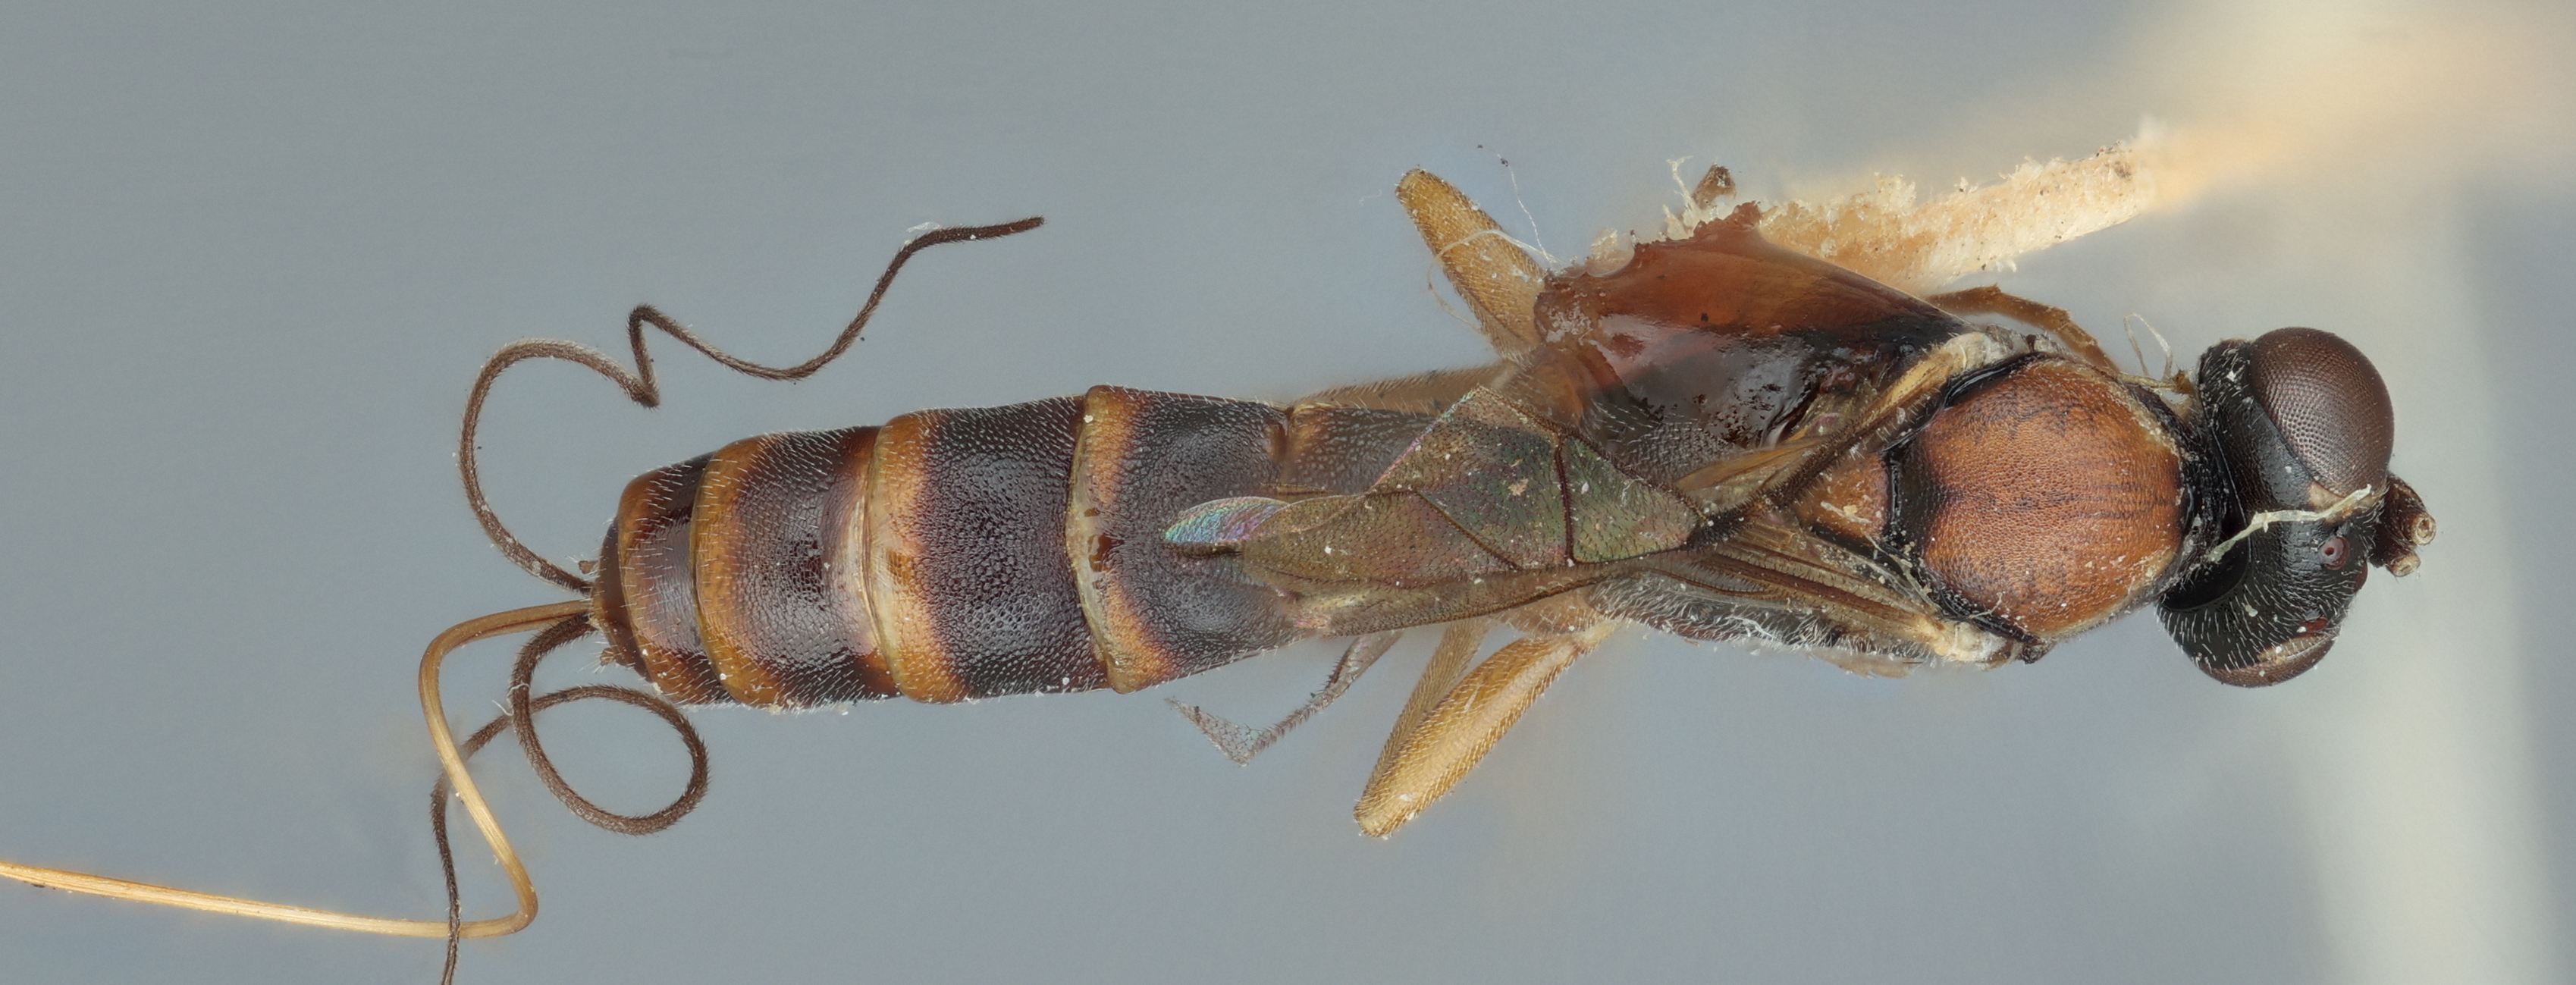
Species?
Lissonota dioryctriae
